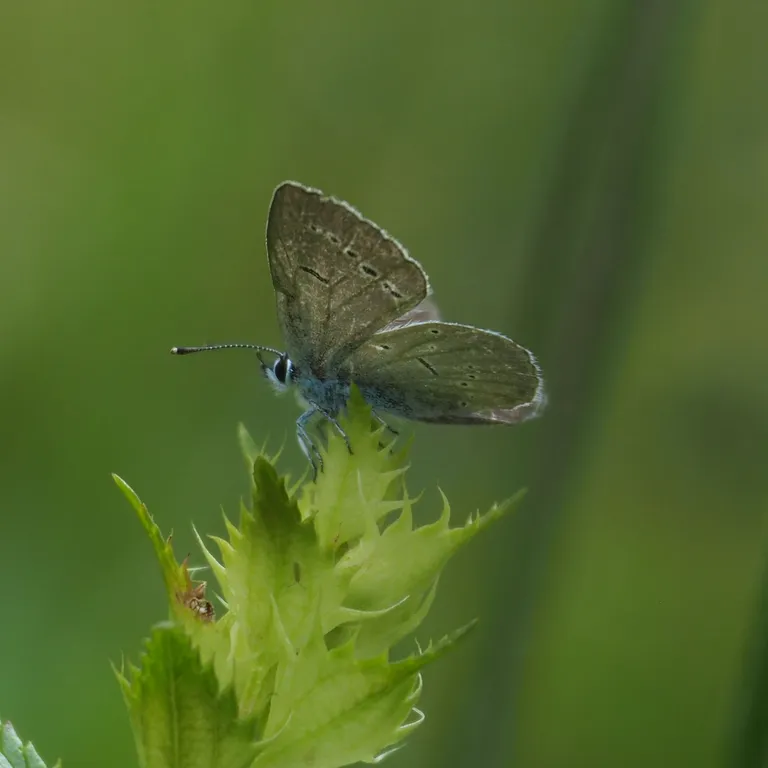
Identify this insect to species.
Cupido minimus
